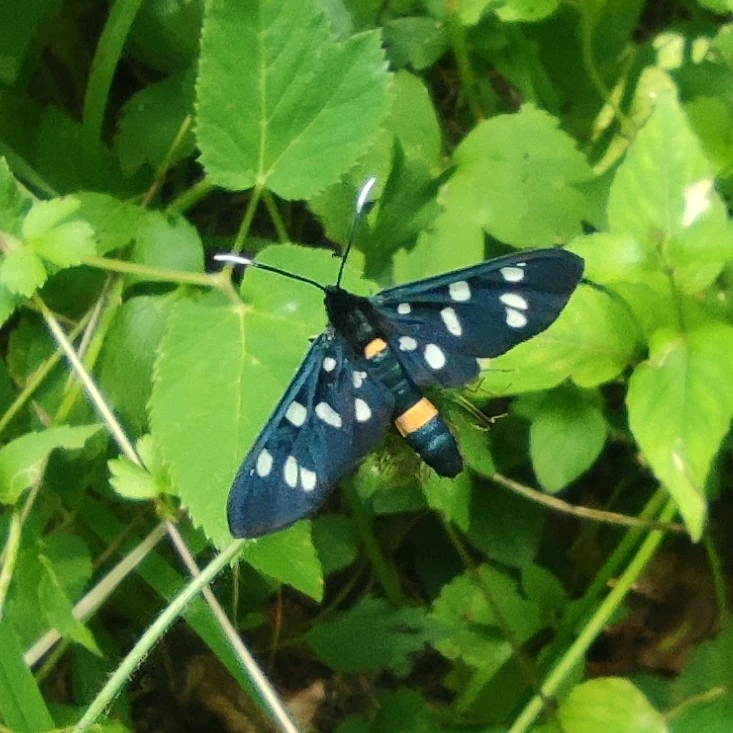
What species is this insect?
Amata phegea
